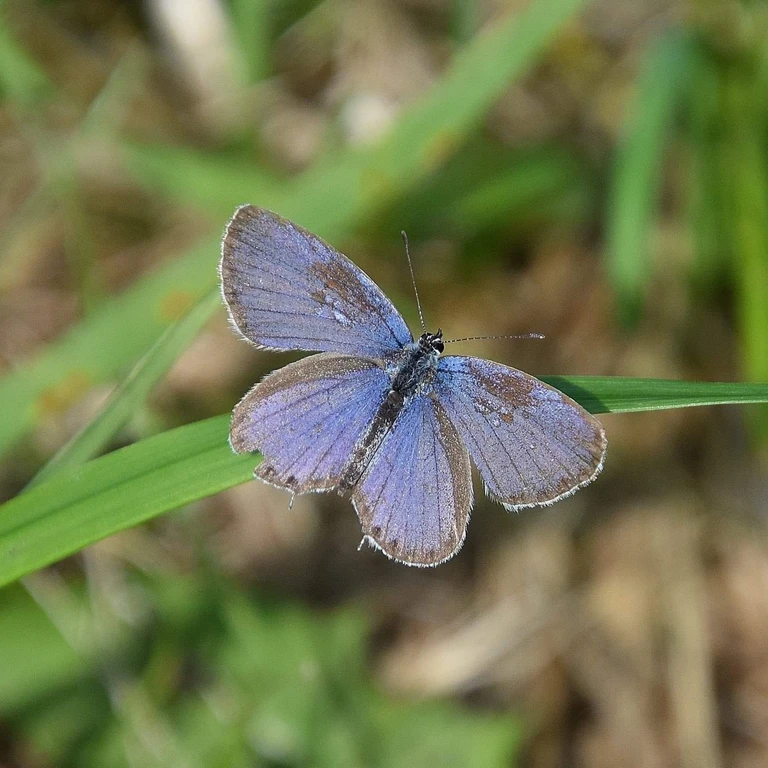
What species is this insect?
Cupido argiades (also Elkalyce argiades)
